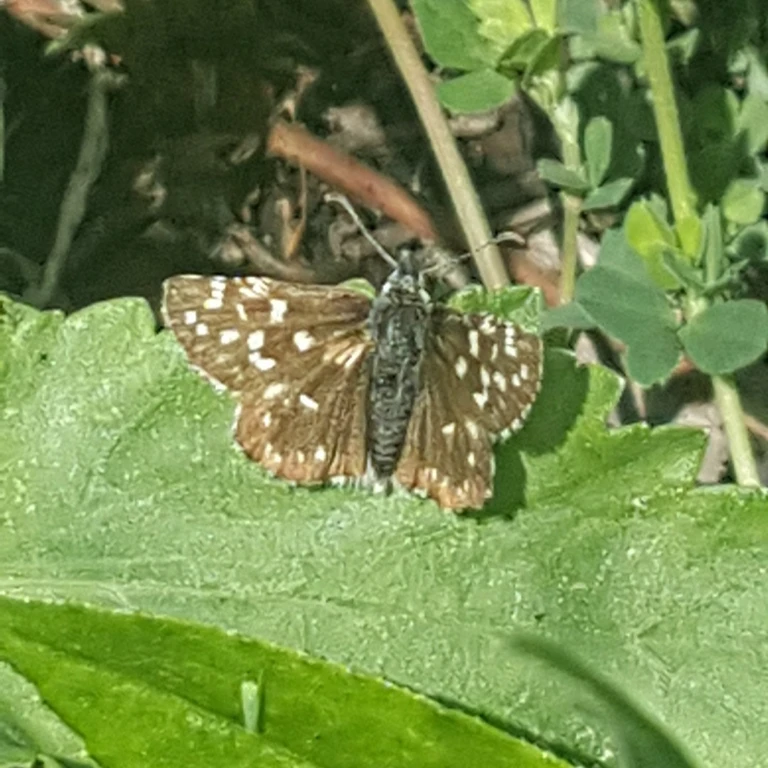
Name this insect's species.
Pyrgus malvae
